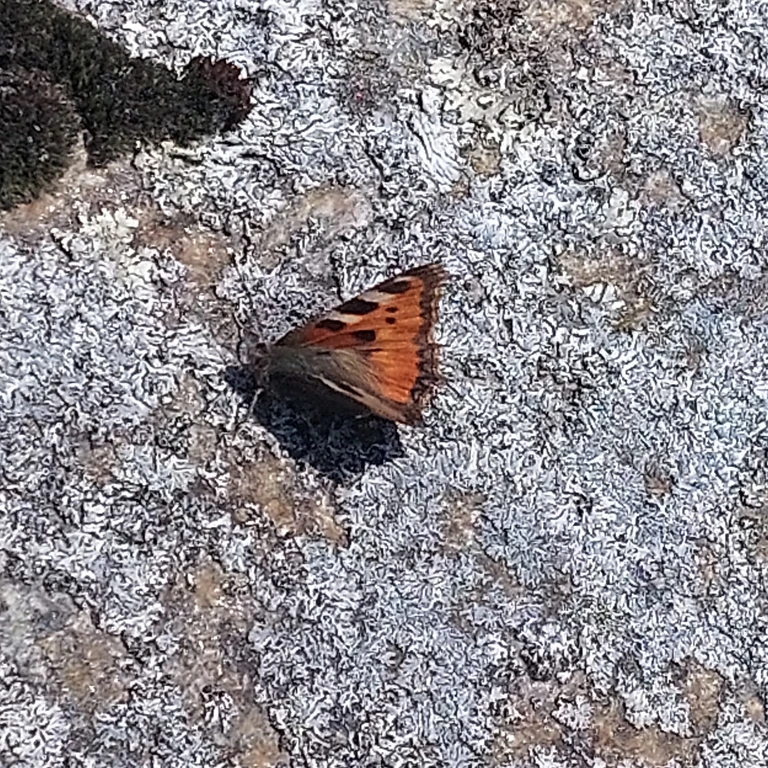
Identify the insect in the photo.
Aglais urticae
